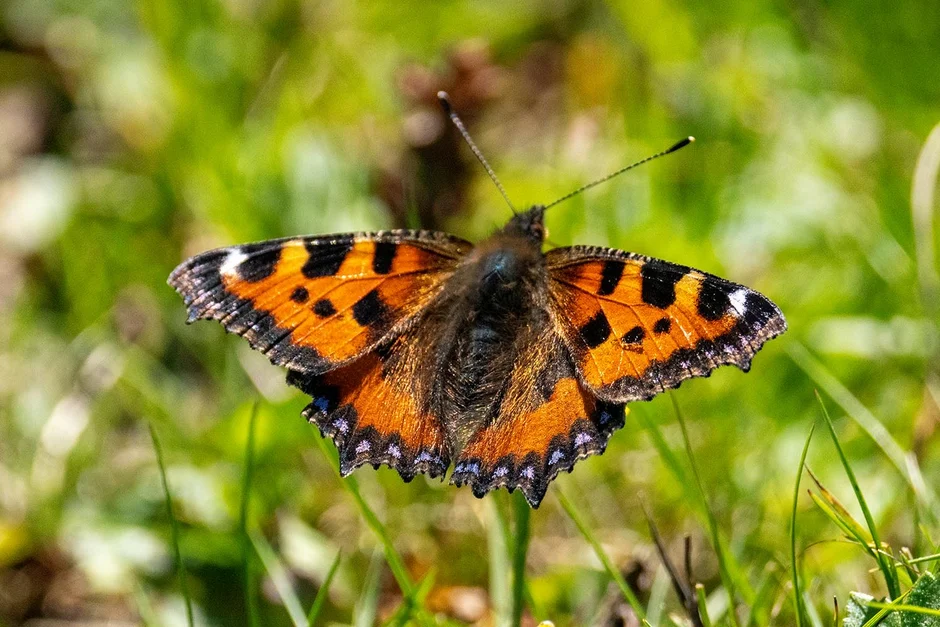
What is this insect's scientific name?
Aglais urticae
